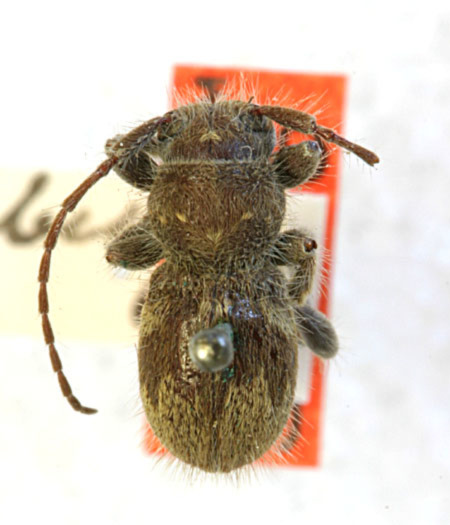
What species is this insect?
Ipochus pubescens (also Ipochus fasciatus)
